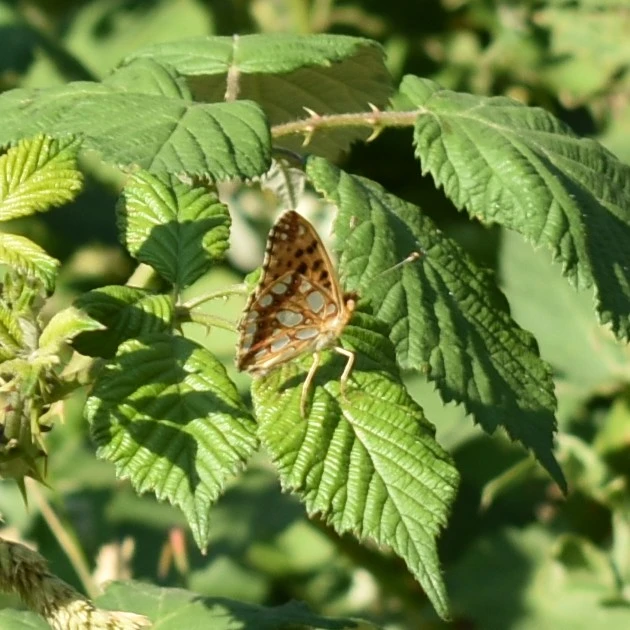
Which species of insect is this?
Issoria lathonia
